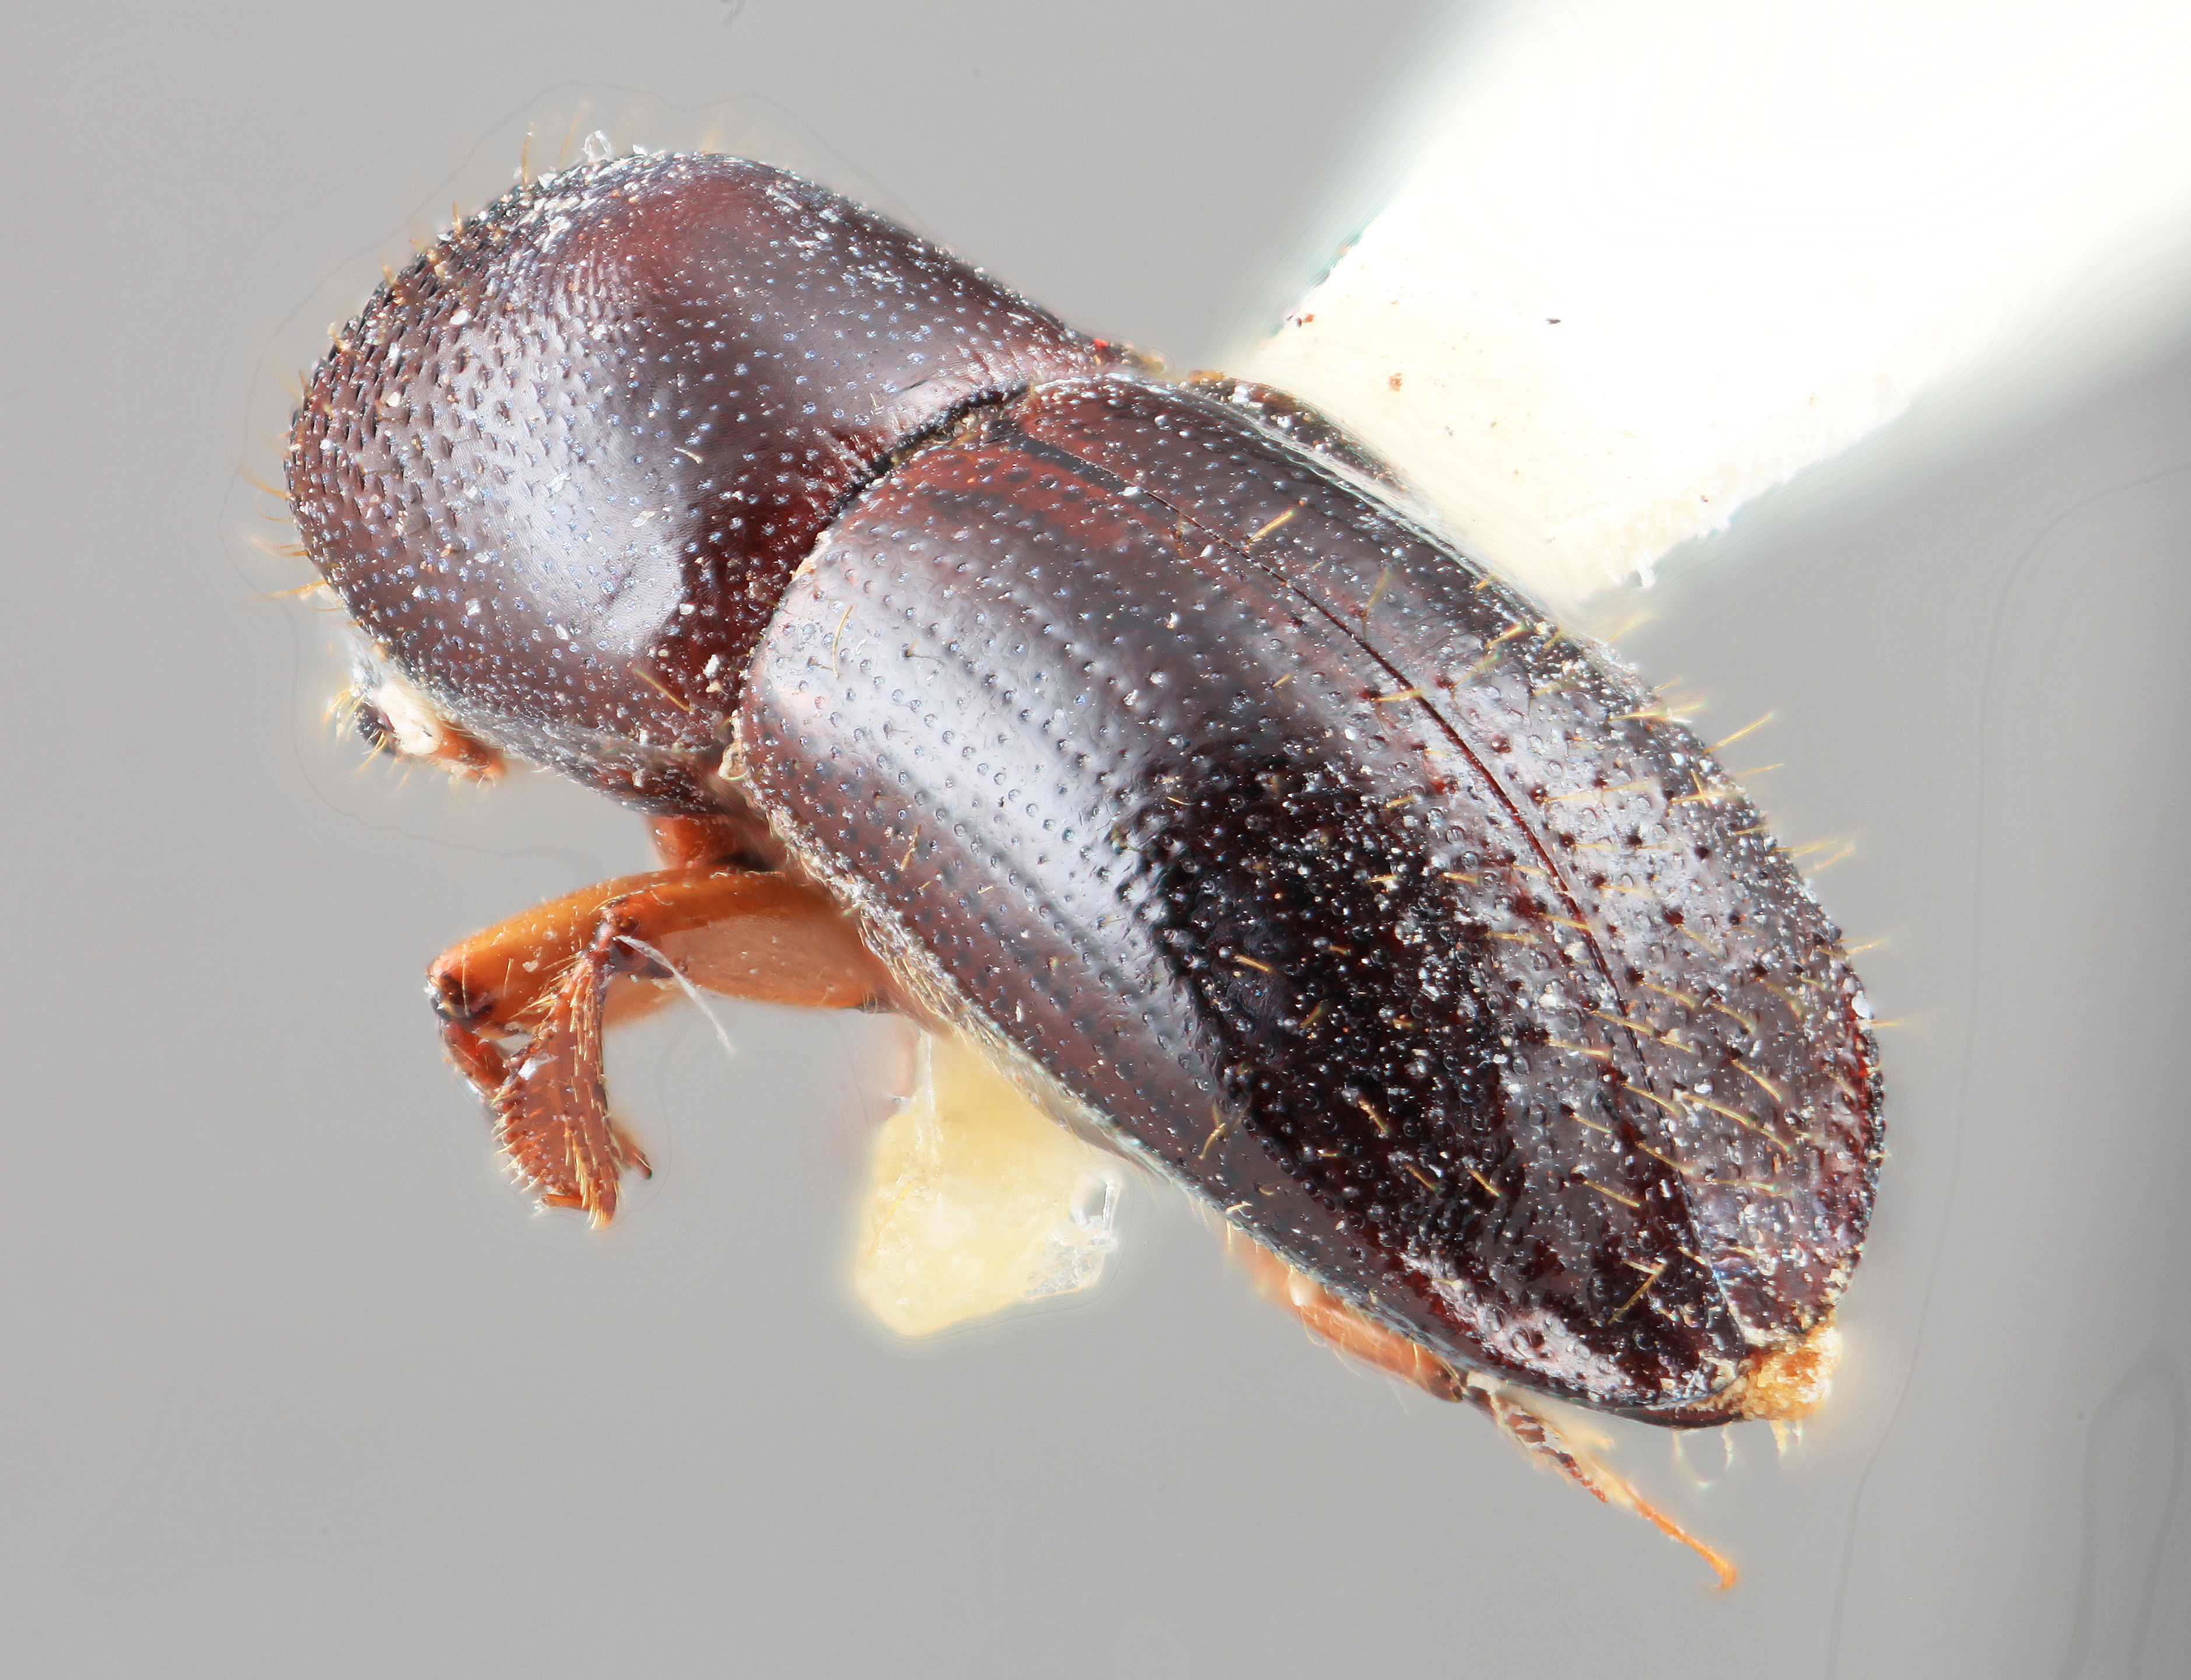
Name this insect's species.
Xyleborus lacunatus
